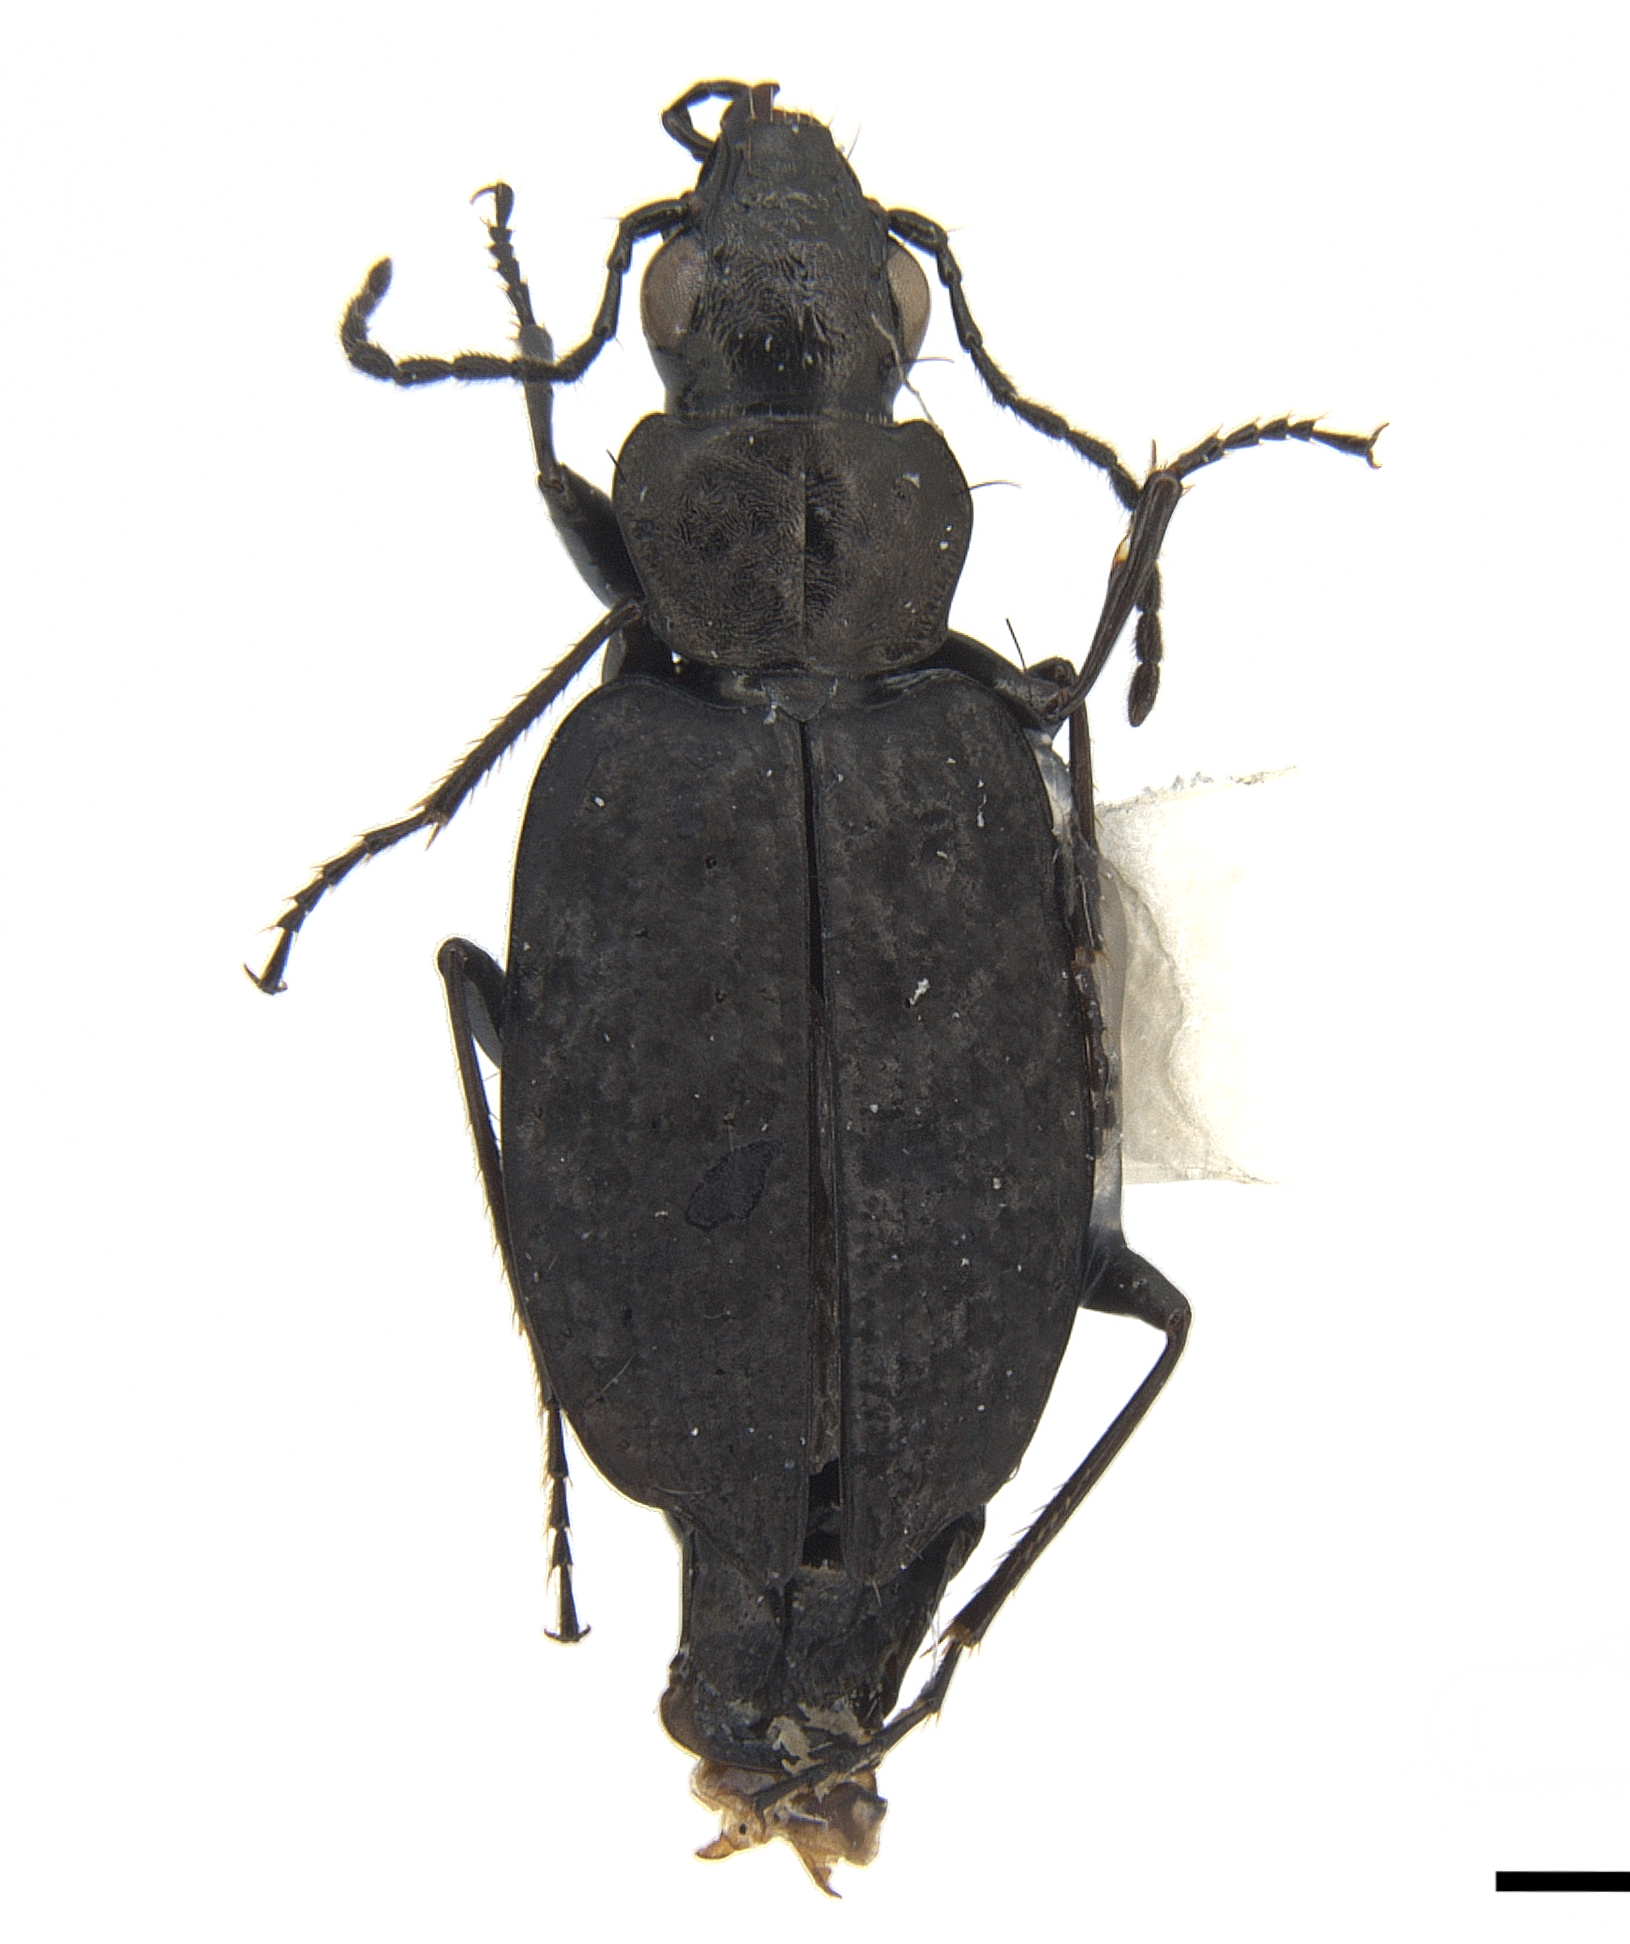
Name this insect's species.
Sericoda bembidioides
